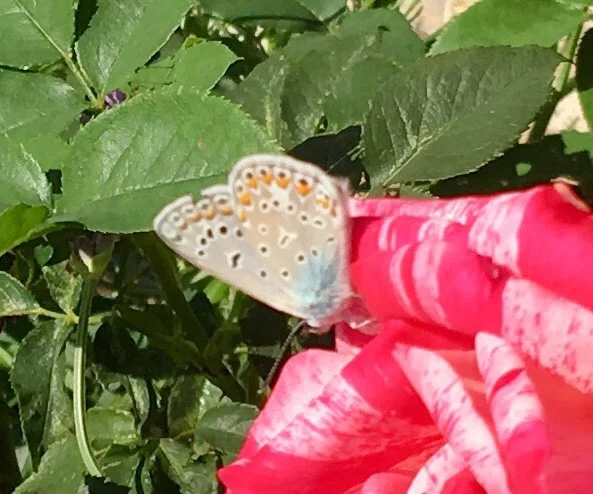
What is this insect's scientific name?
Polyommatus icarus
